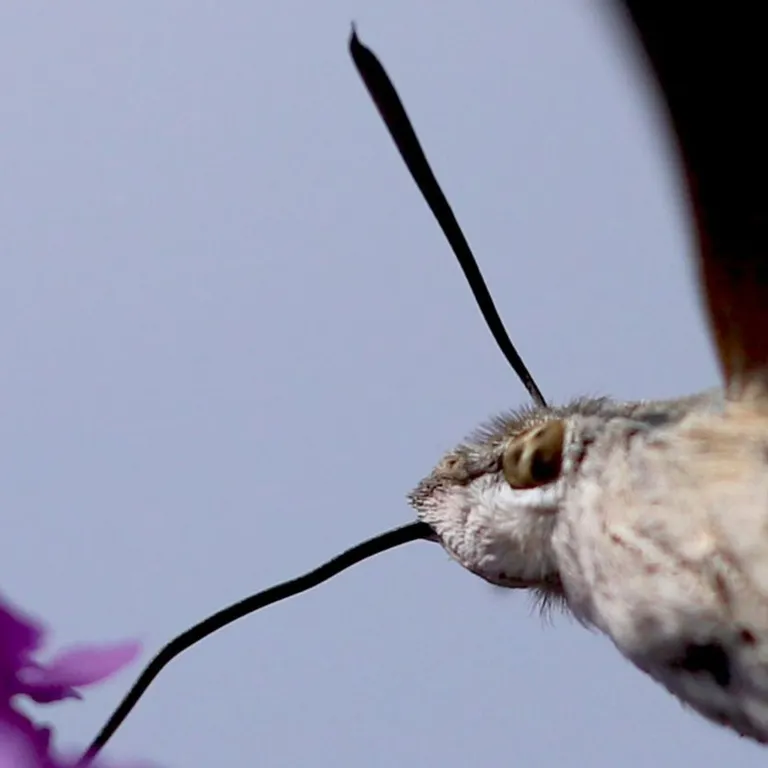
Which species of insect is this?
Macroglossum stellatarum
